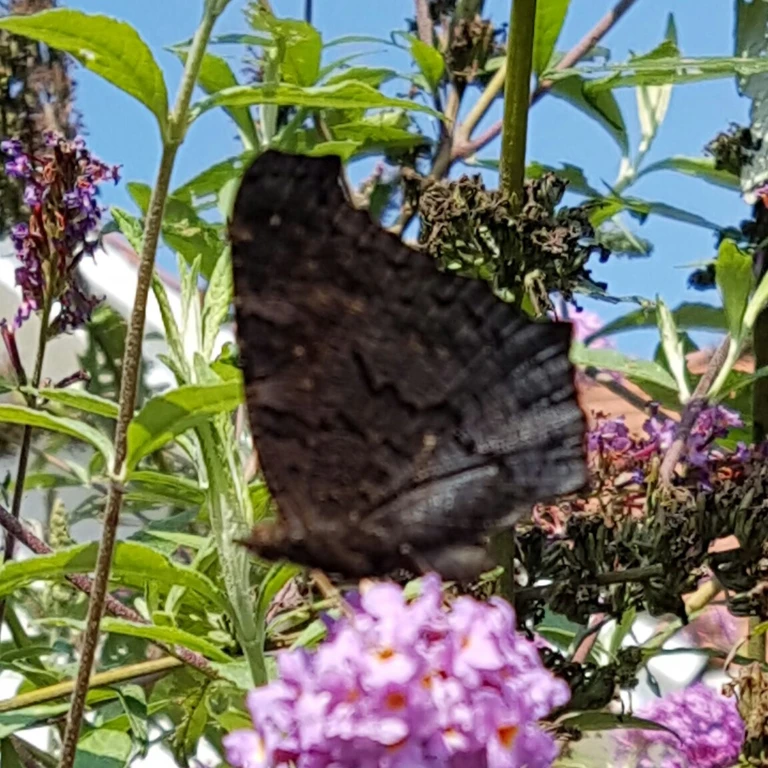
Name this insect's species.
Aglais io
